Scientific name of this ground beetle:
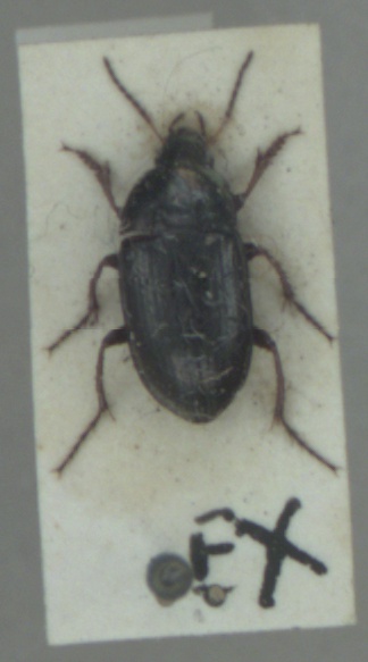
Amara aenea
